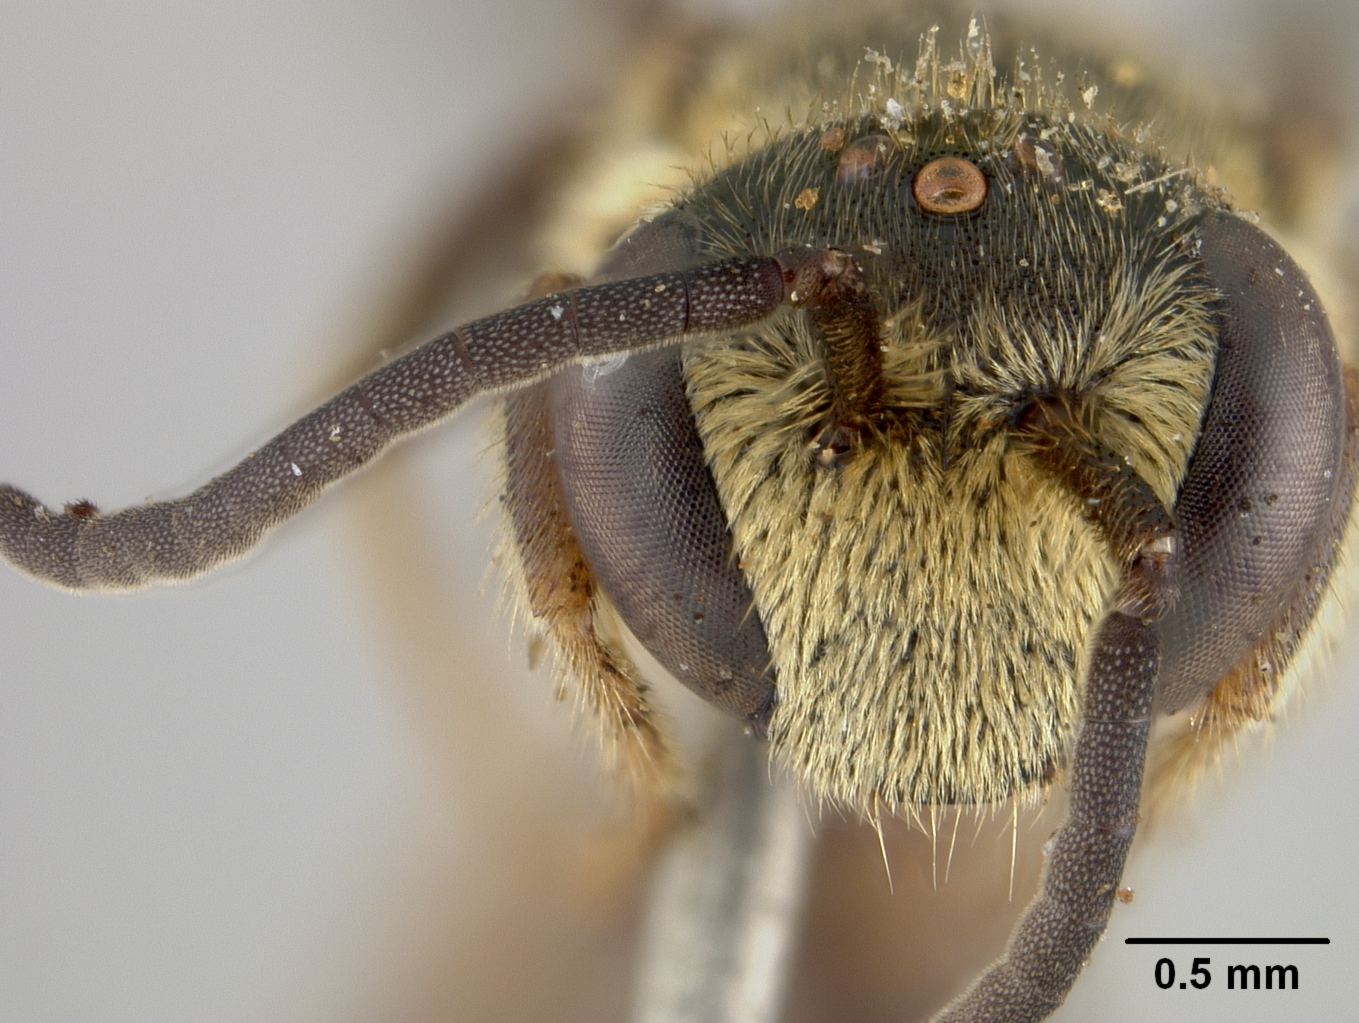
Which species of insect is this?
Nomia lautula
